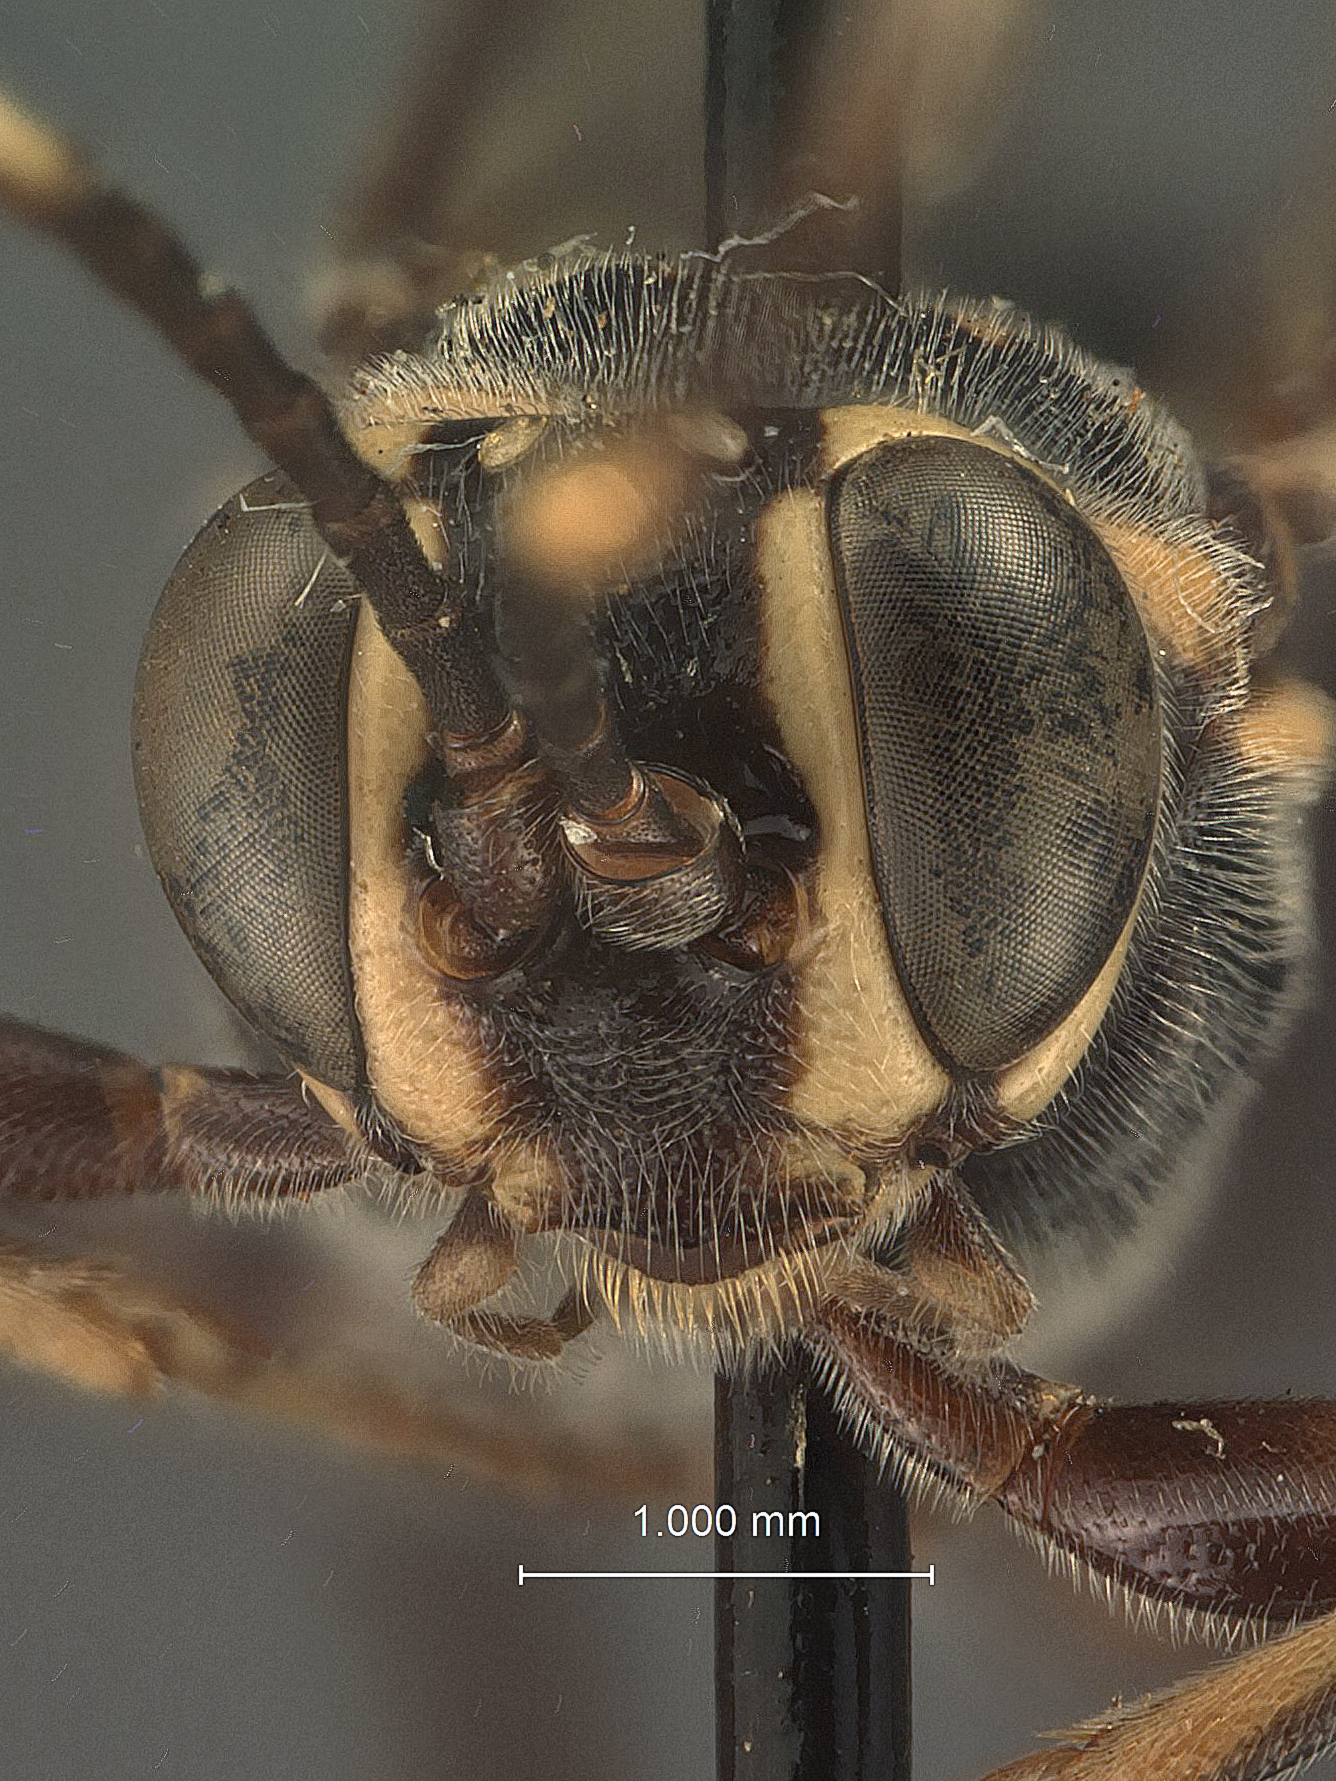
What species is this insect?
Coelichneumon eximiops
